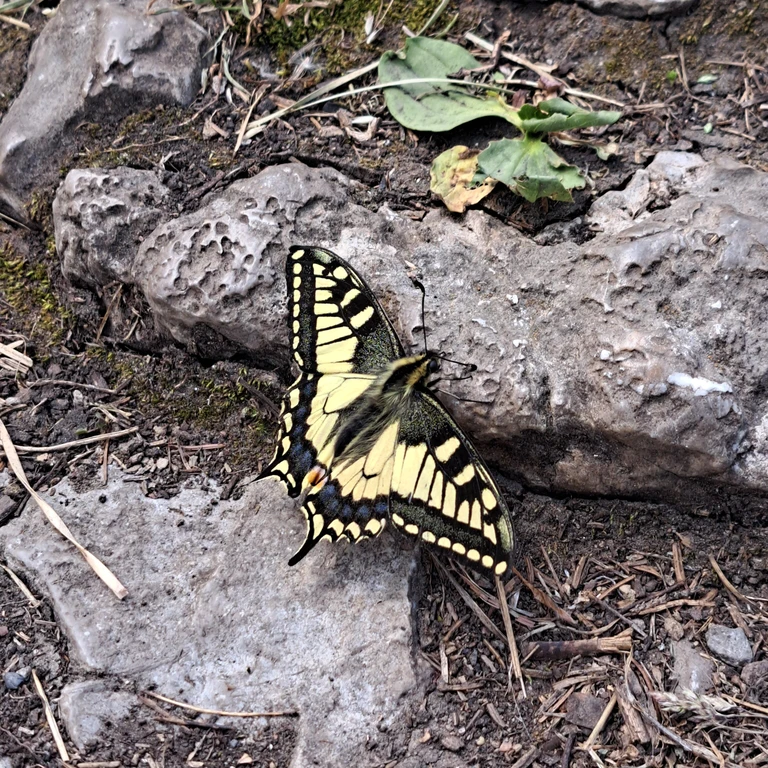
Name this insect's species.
Papilio machaon
